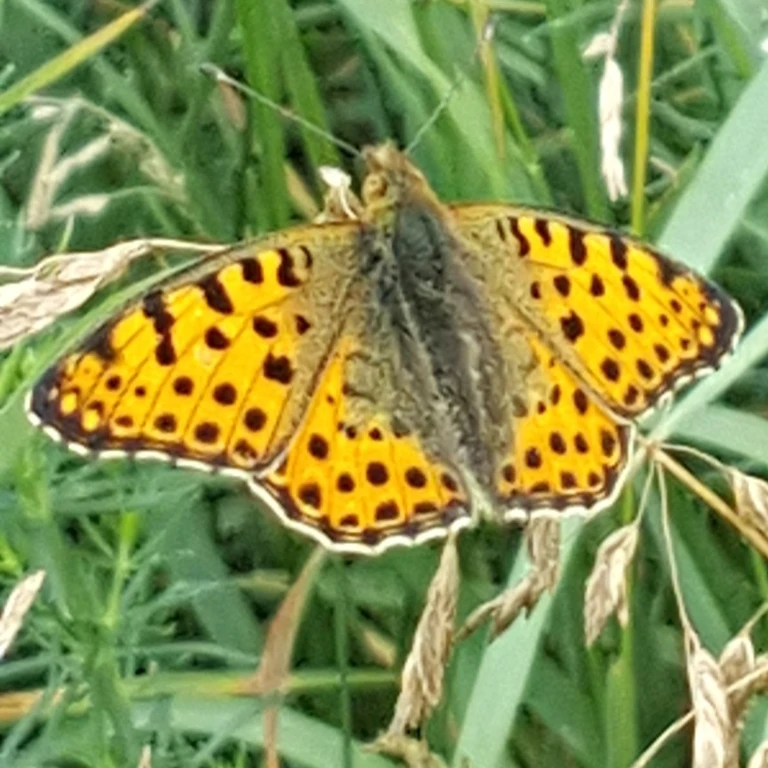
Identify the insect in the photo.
Issoria lathonia
